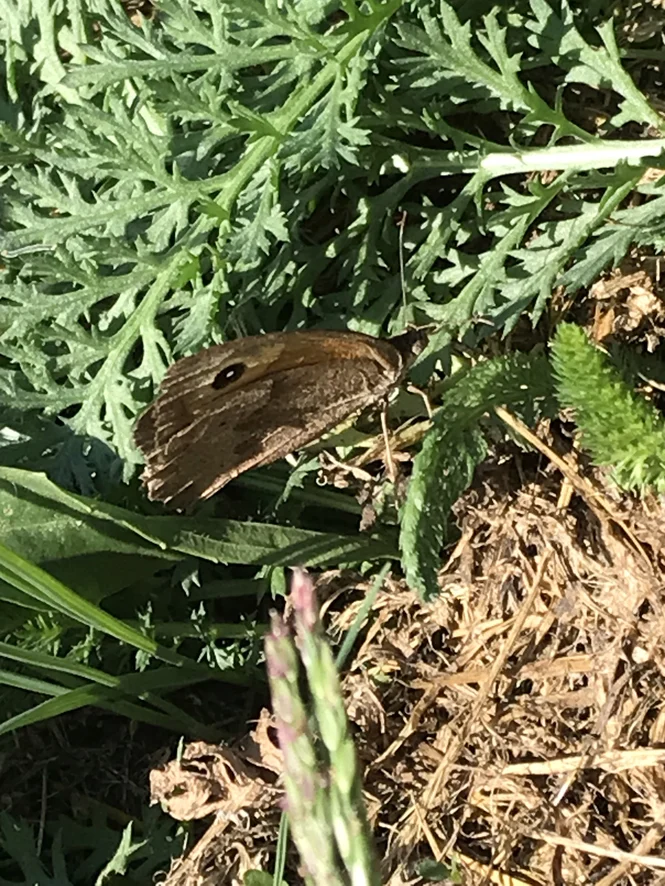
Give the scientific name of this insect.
Maniola jurtina
